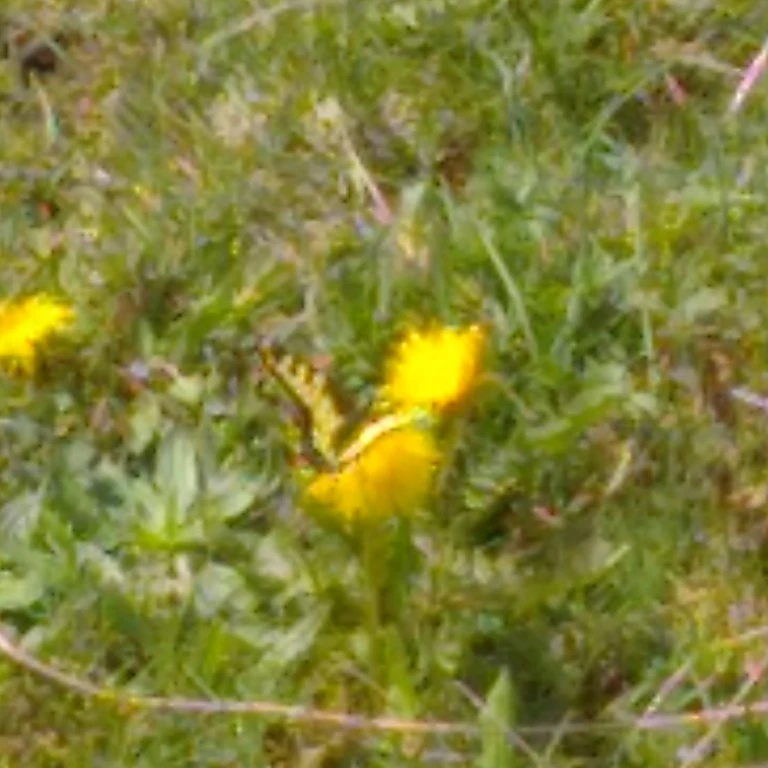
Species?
Papilio machaon
